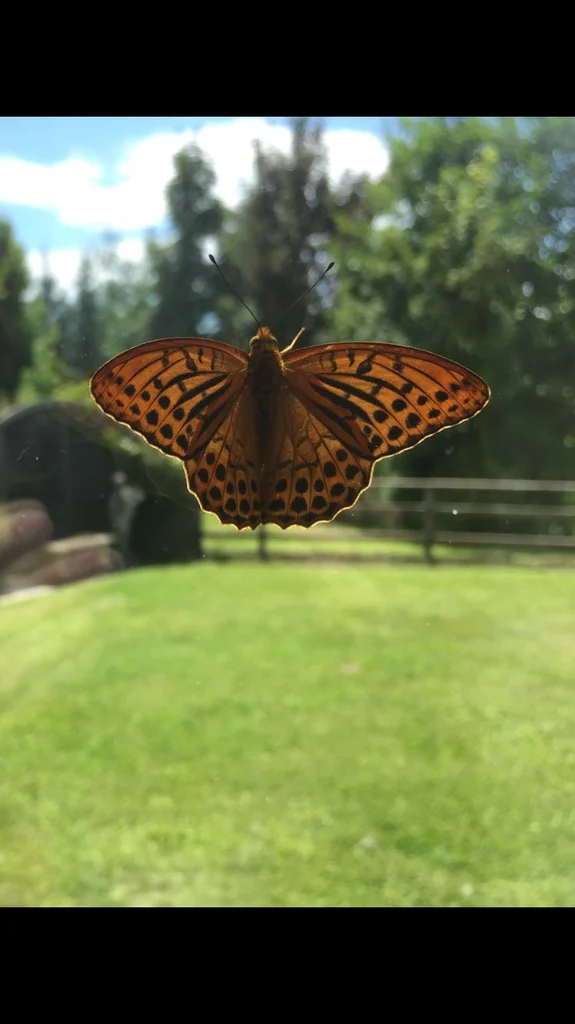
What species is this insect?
Argynnis paphia
